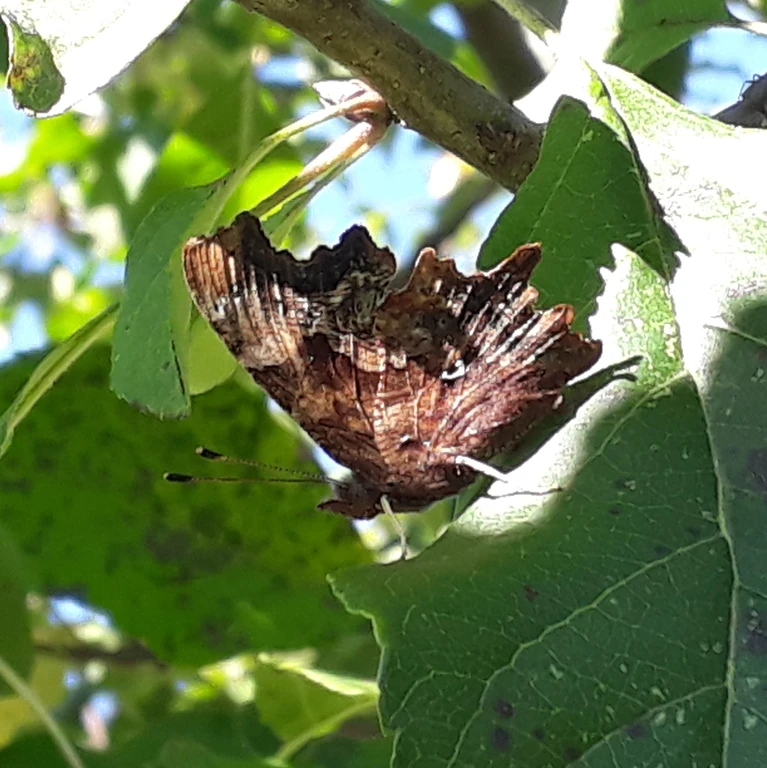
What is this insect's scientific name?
Polygonia c-album
